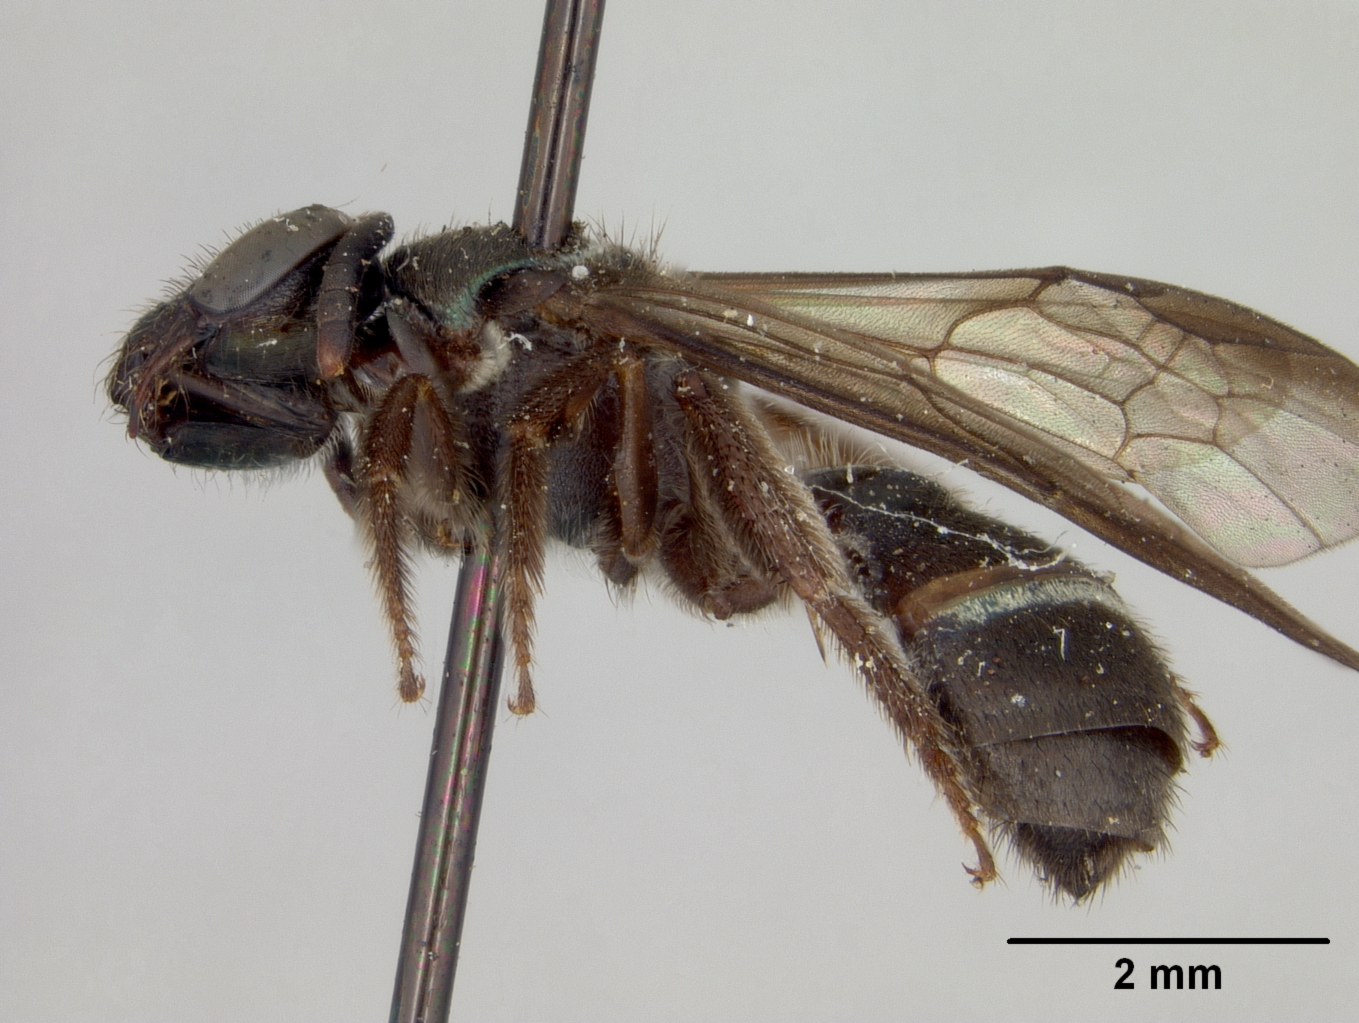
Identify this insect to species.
Neocorynura discolor
